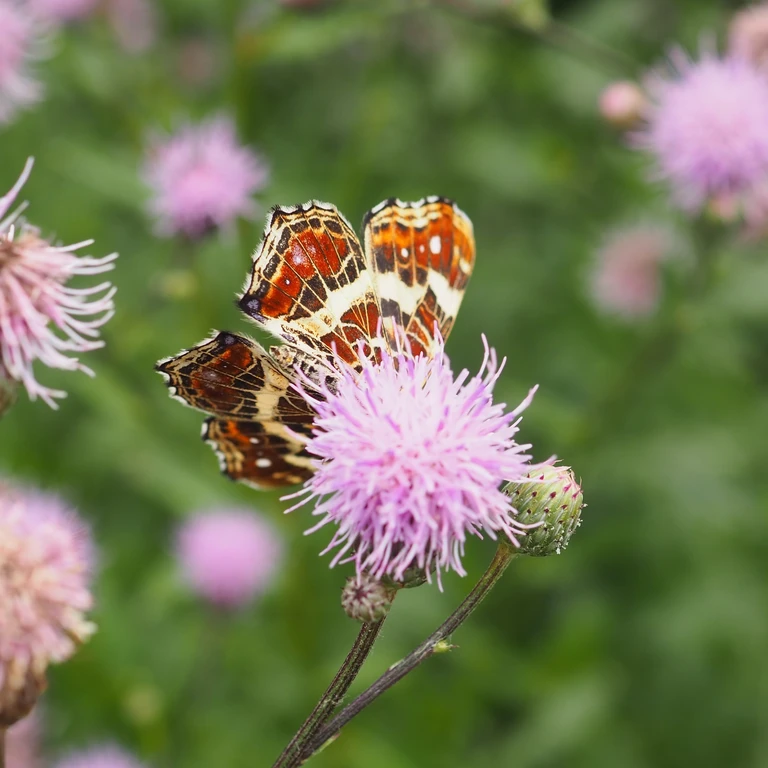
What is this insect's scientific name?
Araschnia levana
